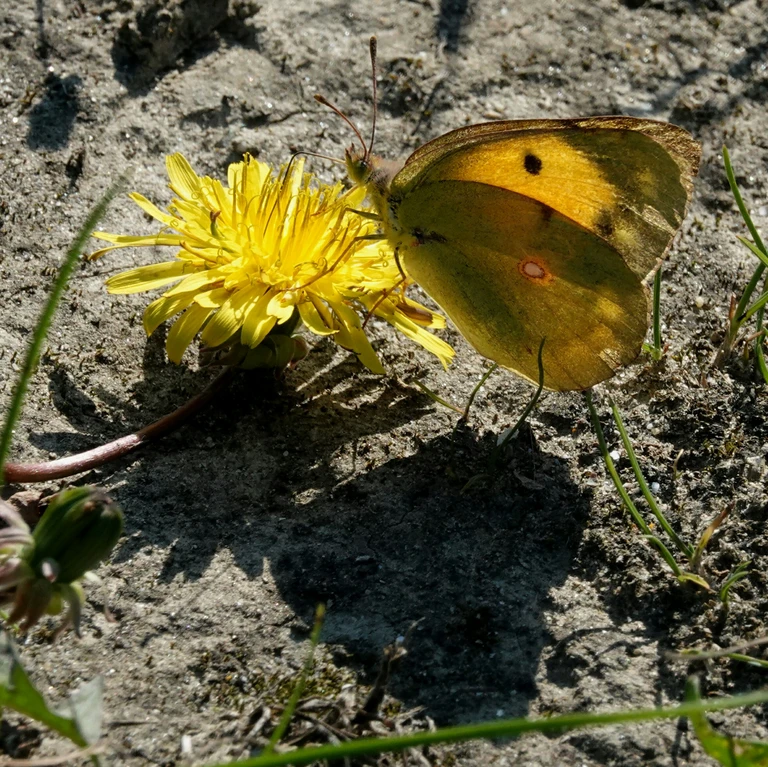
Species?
Colias croceus
